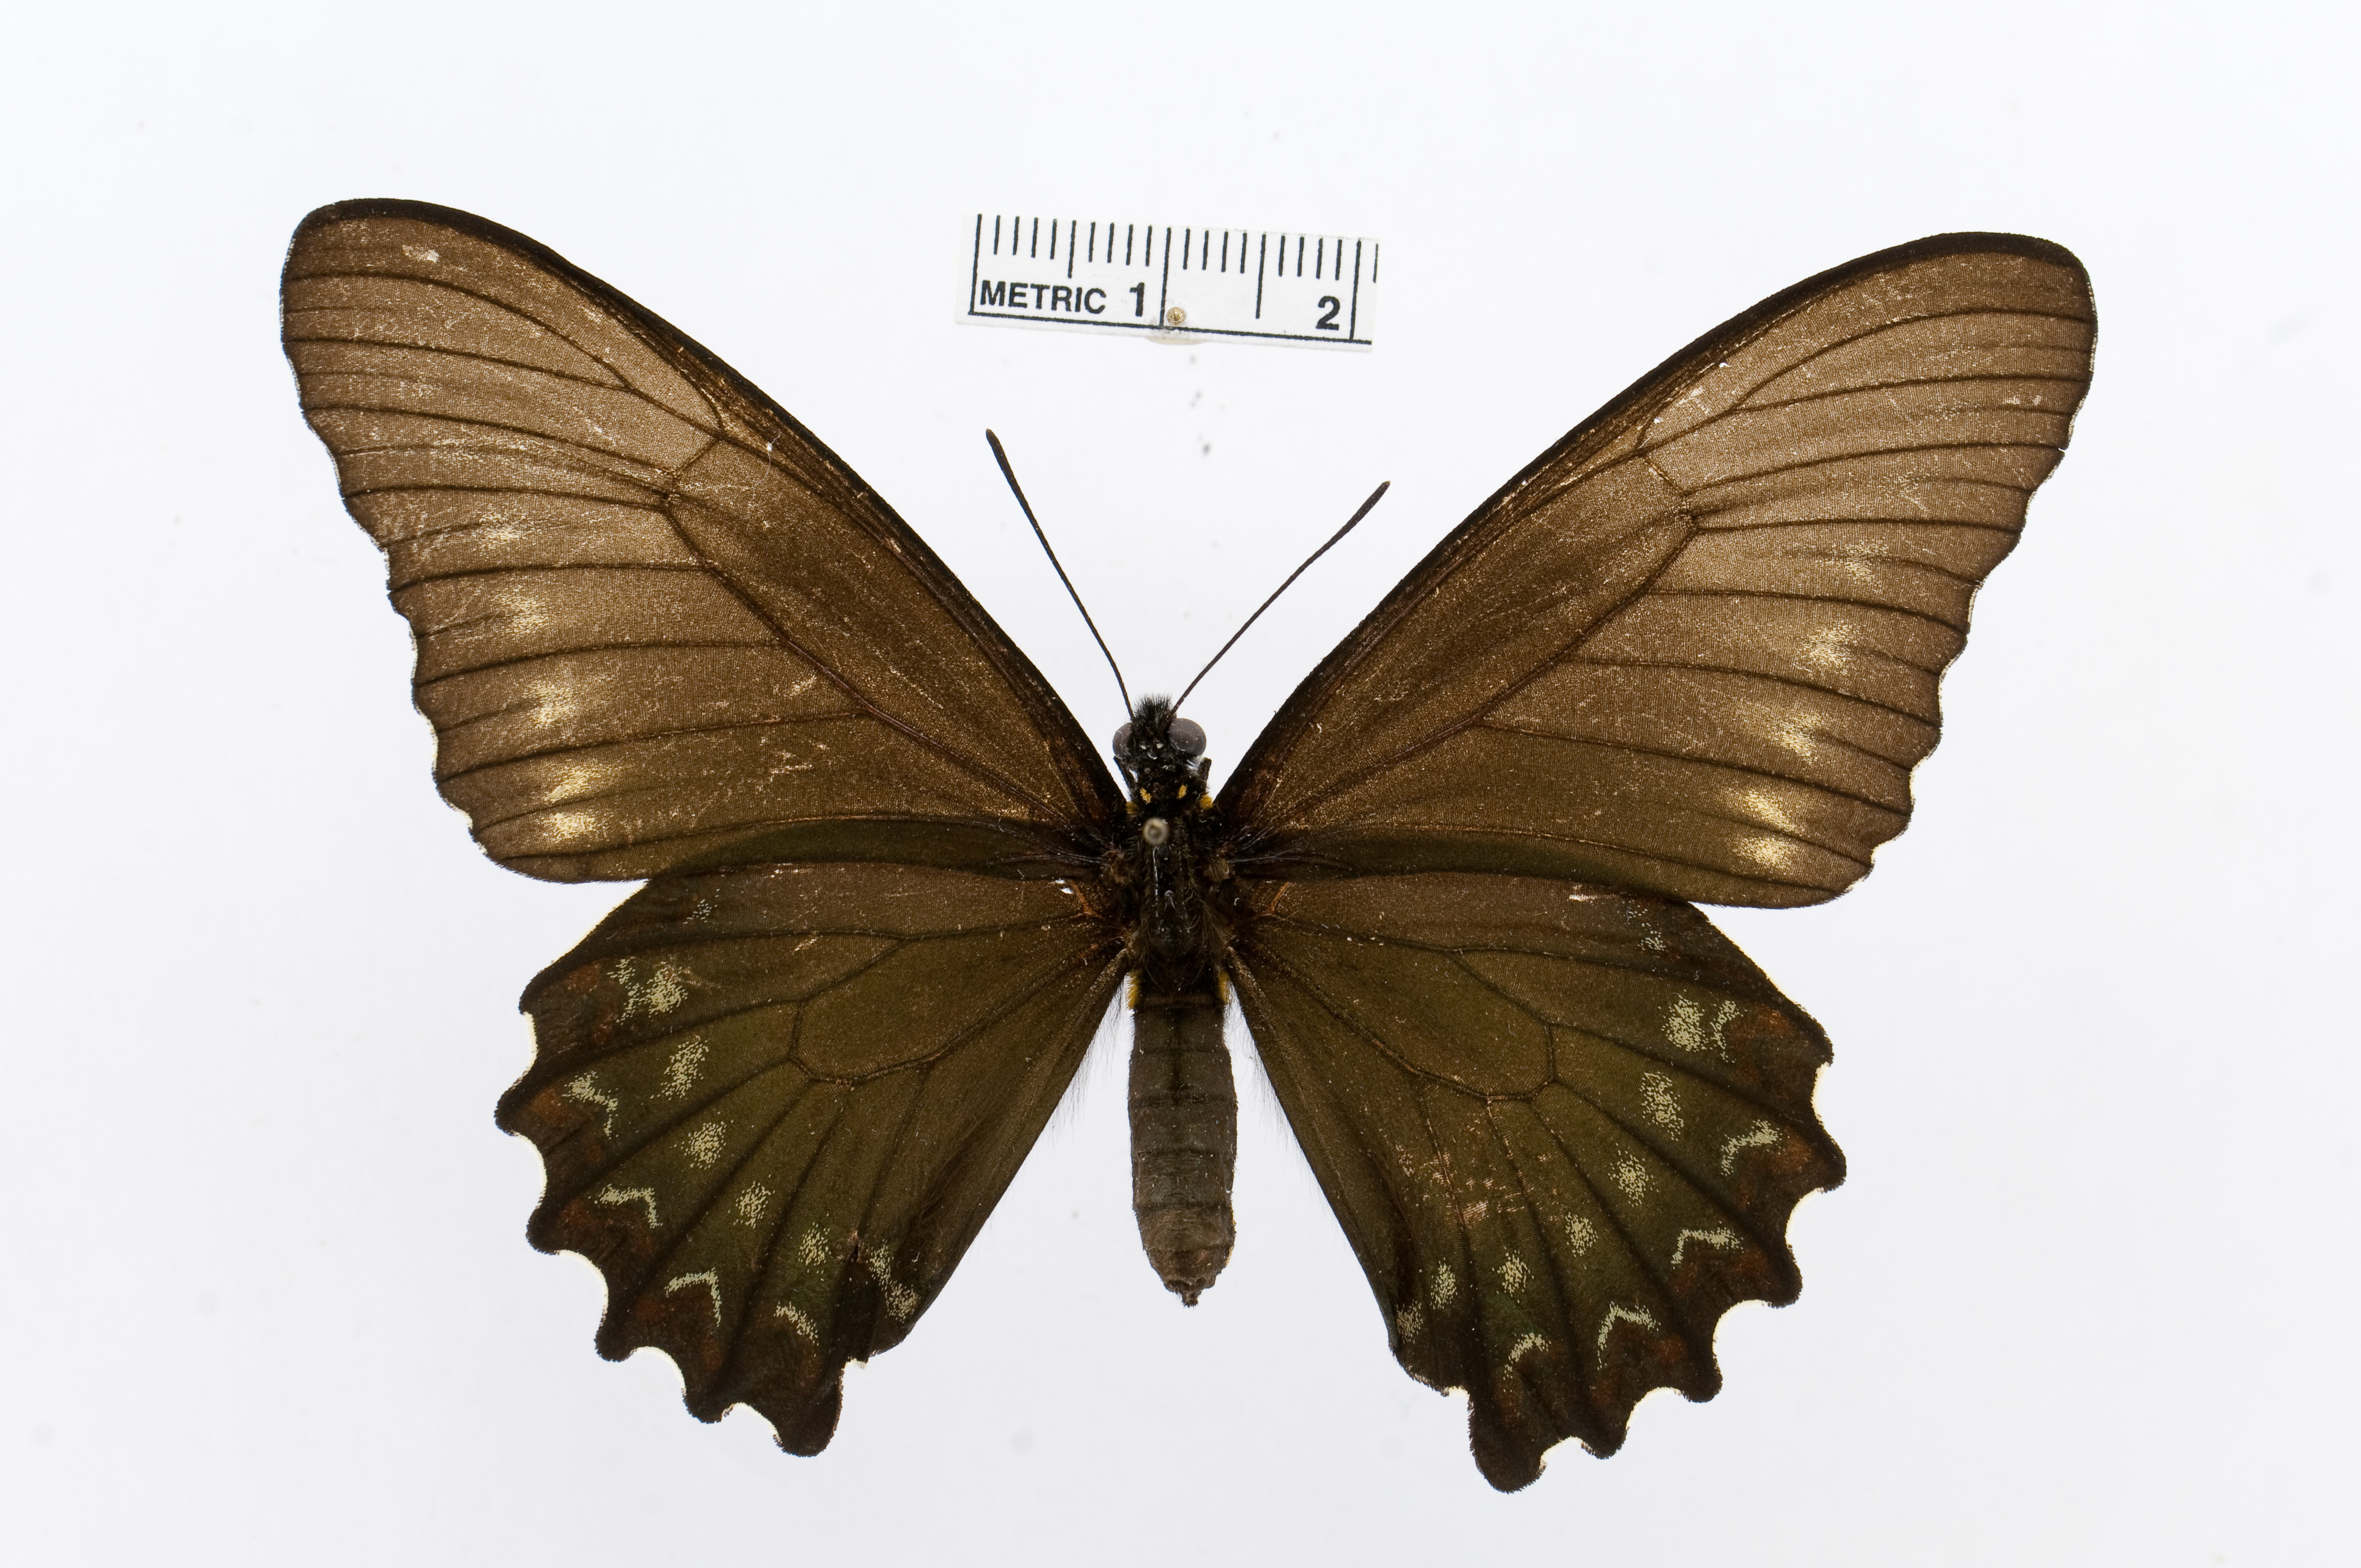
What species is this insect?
Battus polystictus
